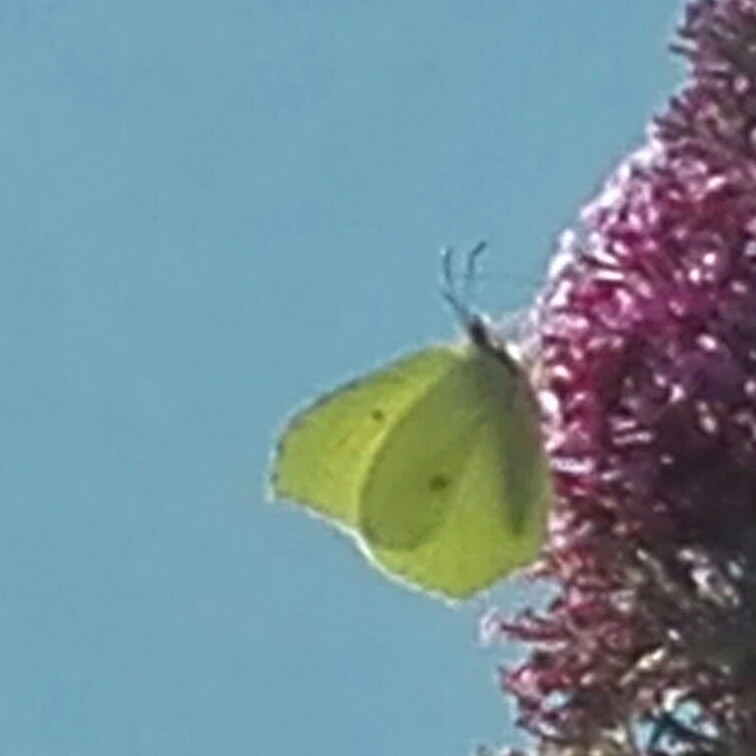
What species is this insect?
Gonepteryx rhamni
